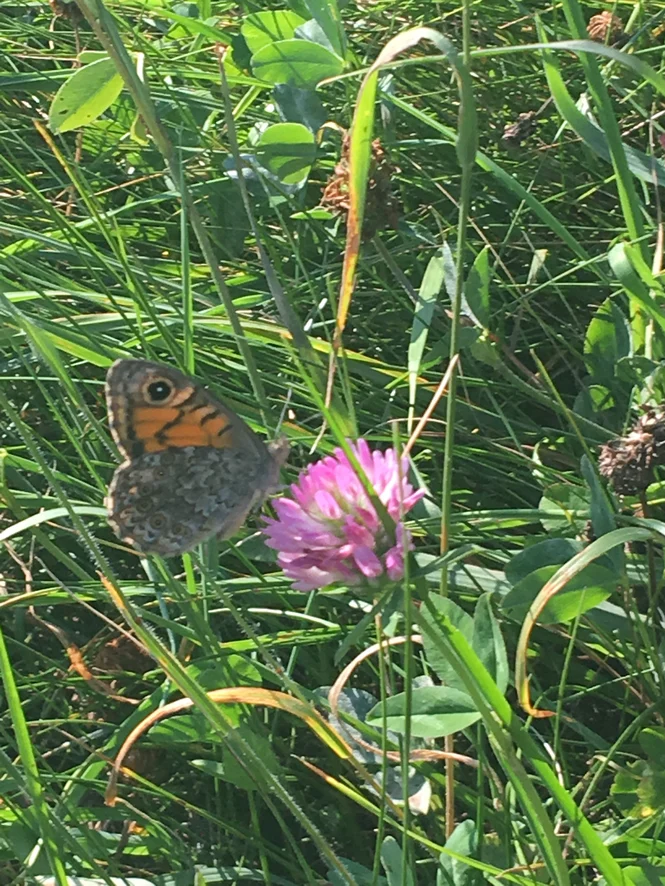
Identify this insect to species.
Lasiommata megera (also Pararge megera)
